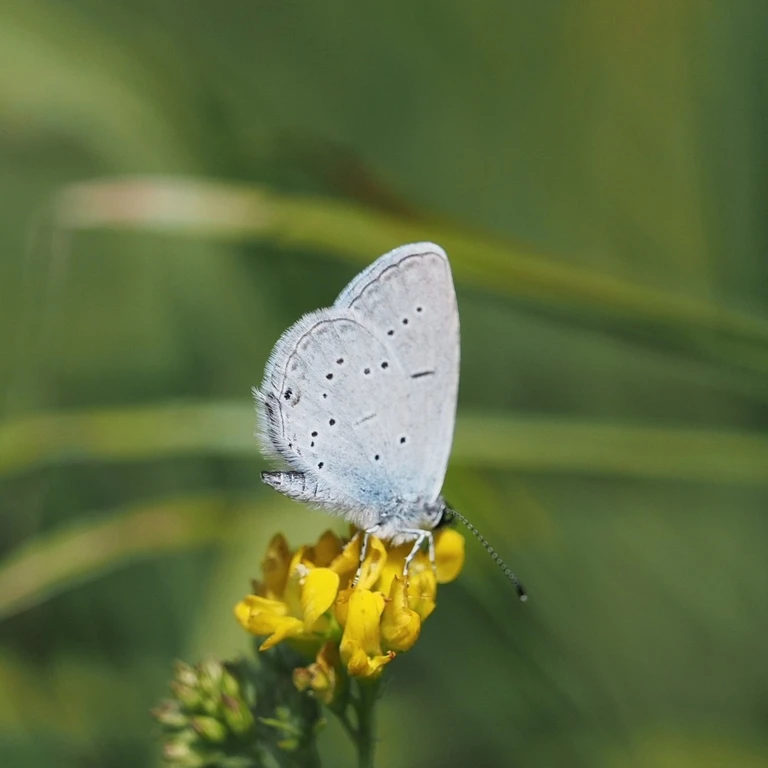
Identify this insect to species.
Cupido decolorata (also Elkalyce decolorata)
